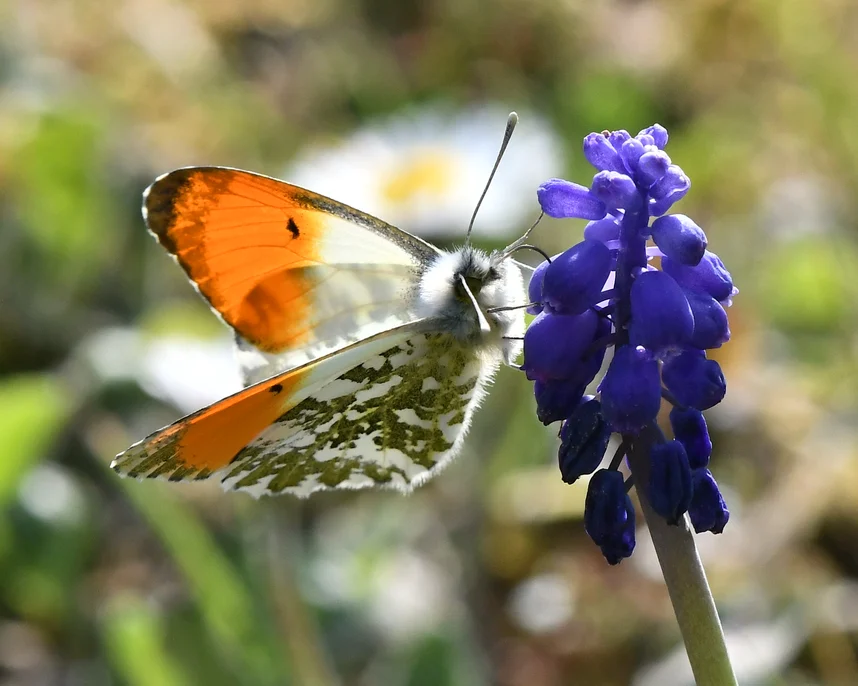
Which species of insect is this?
Anthocharis cardamines
